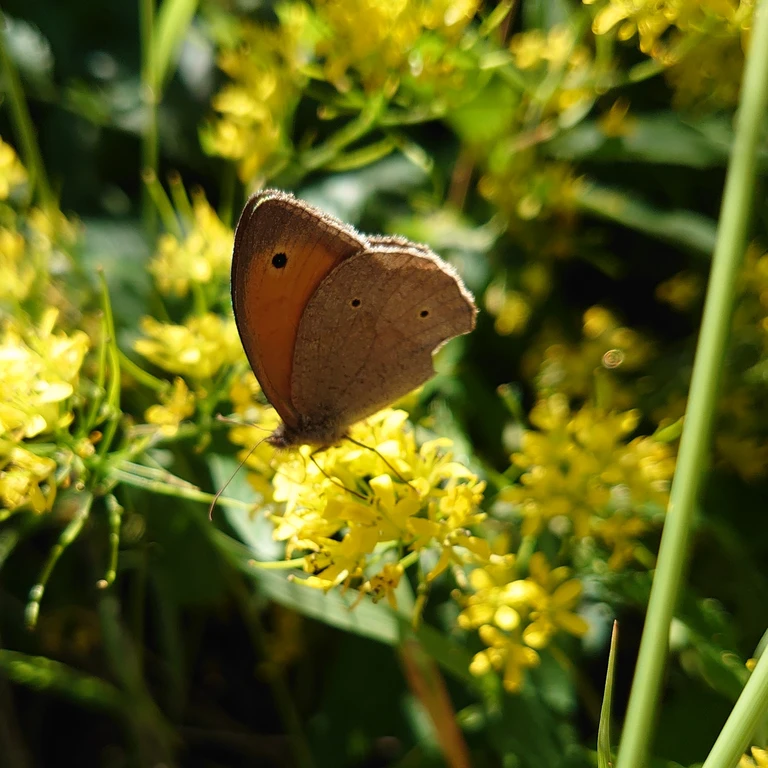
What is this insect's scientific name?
Maniola jurtina
